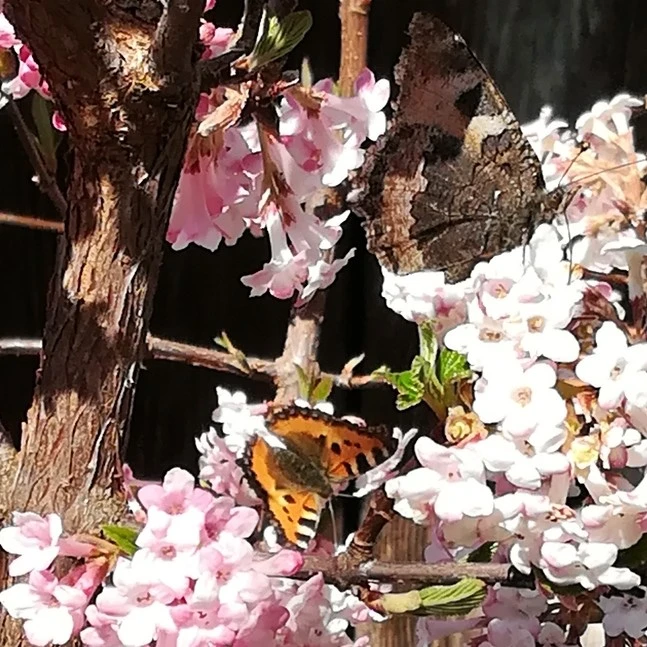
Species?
Aglais urticae
